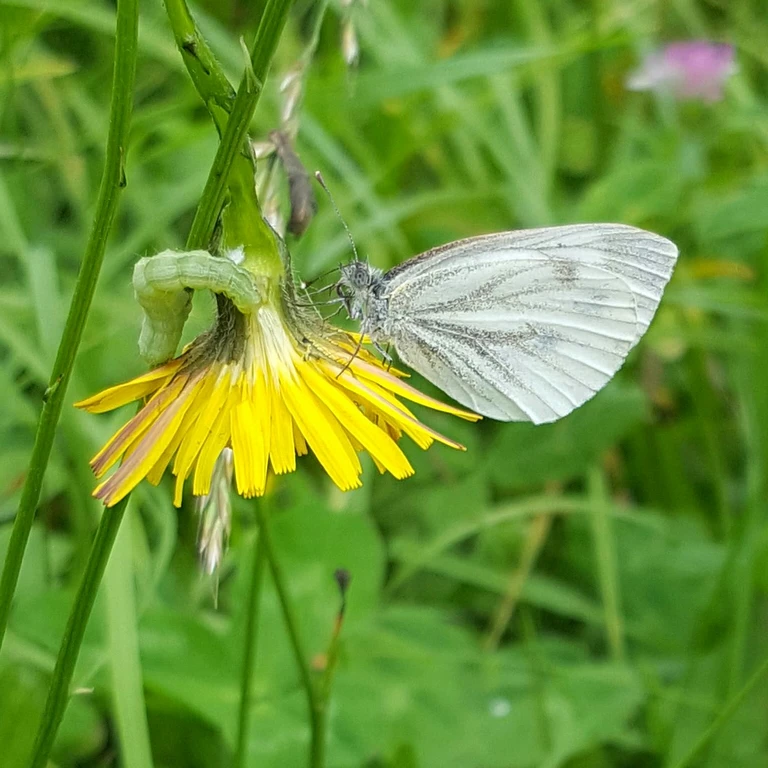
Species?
Pieris napi
